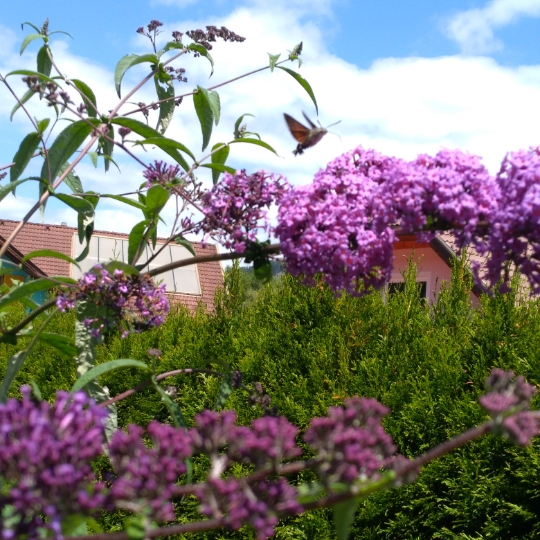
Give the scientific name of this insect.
Macroglossum stellatarum
